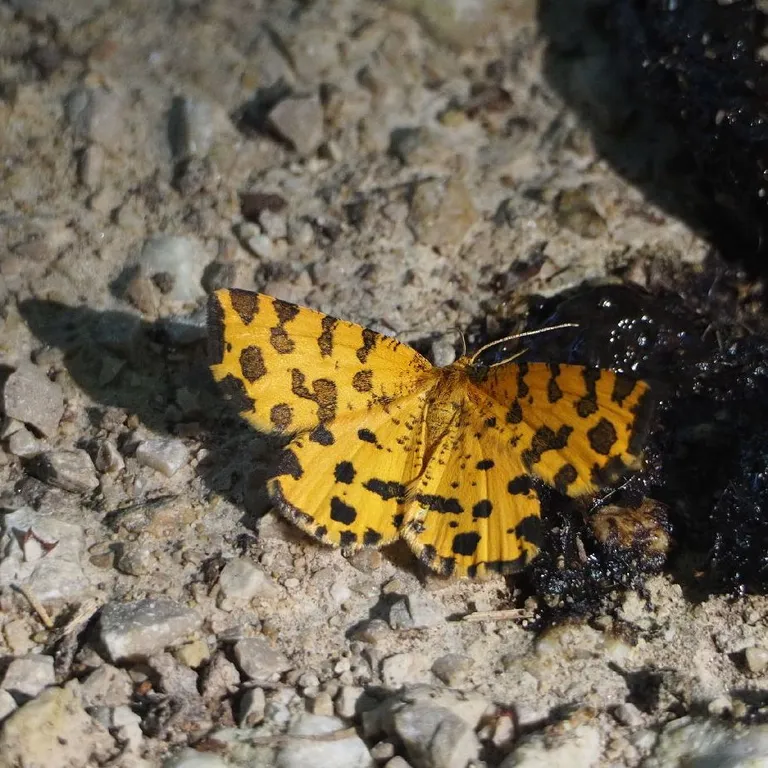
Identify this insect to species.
Pseudopanthera macularia
